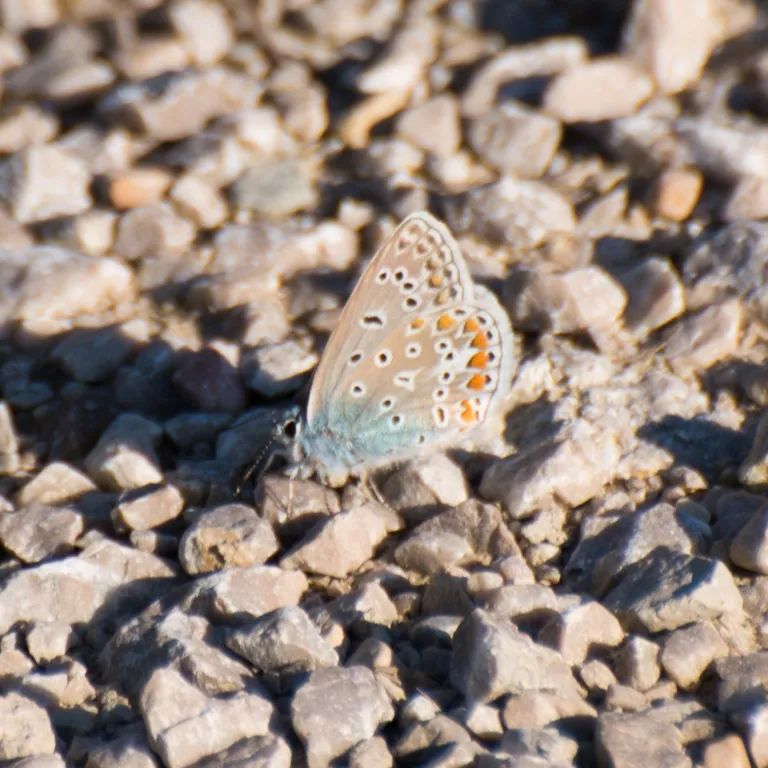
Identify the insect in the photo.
Polyommatus icarus
